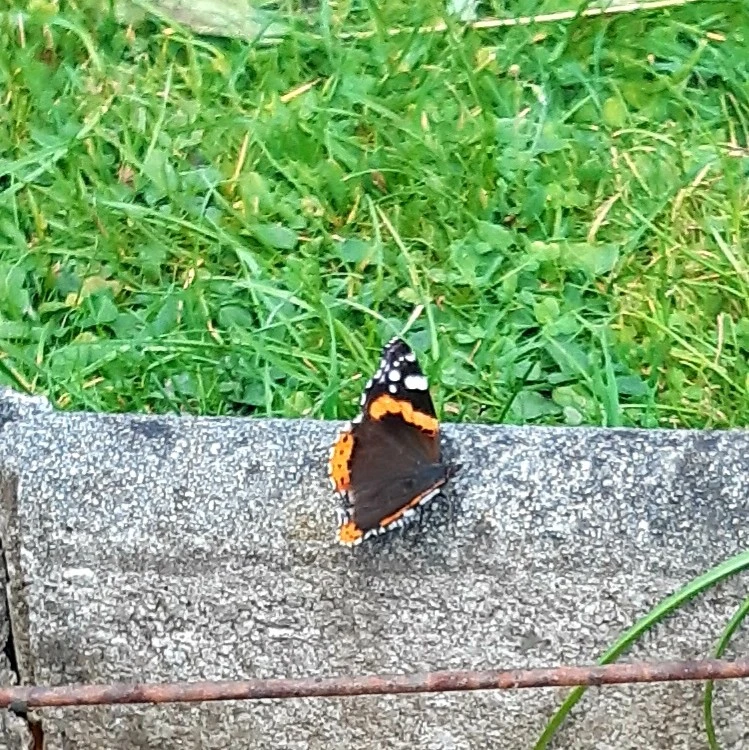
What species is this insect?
Vanessa atalanta
